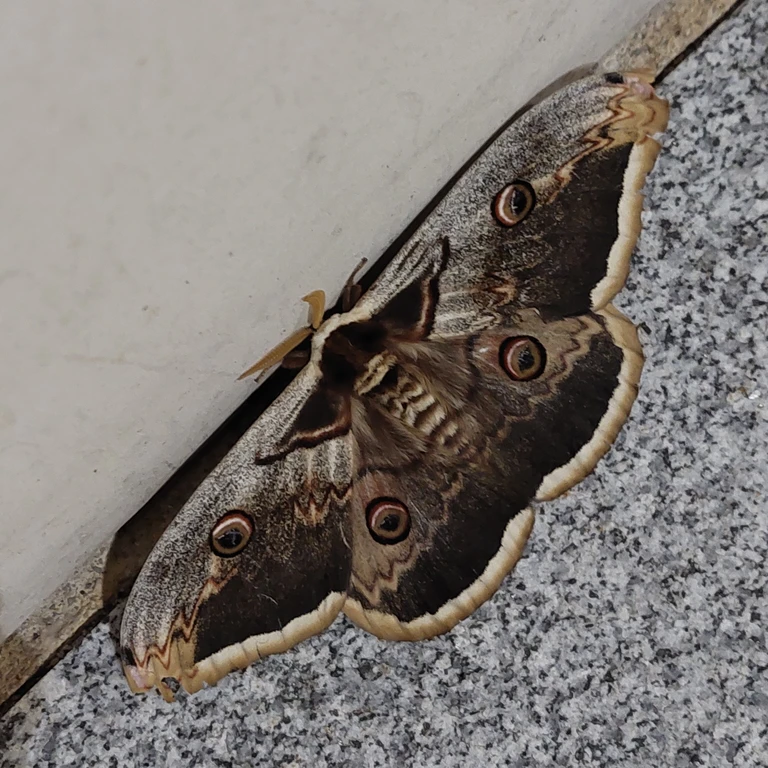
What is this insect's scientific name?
Saturnia pyri
